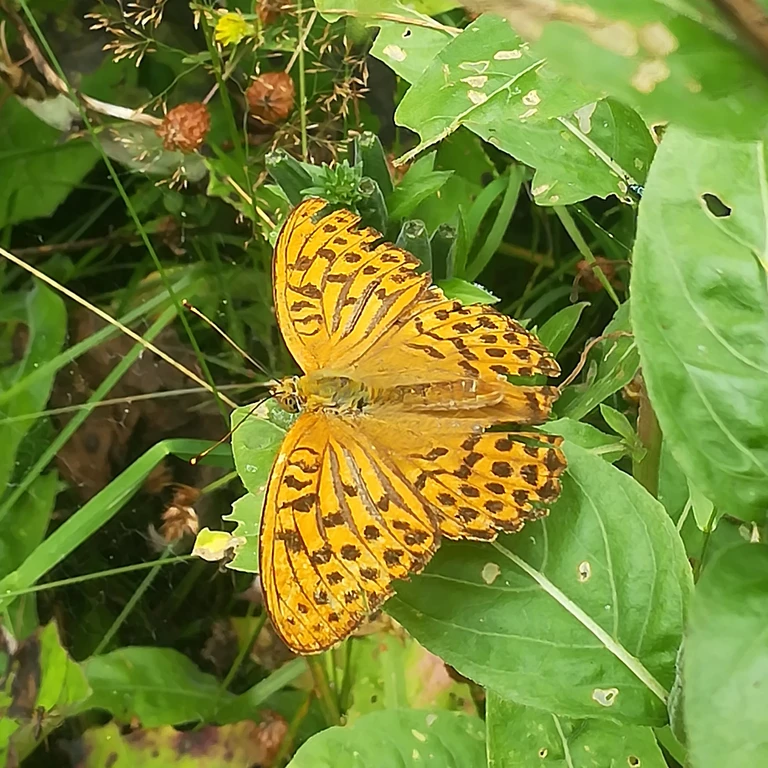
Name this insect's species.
Argynnis paphia
